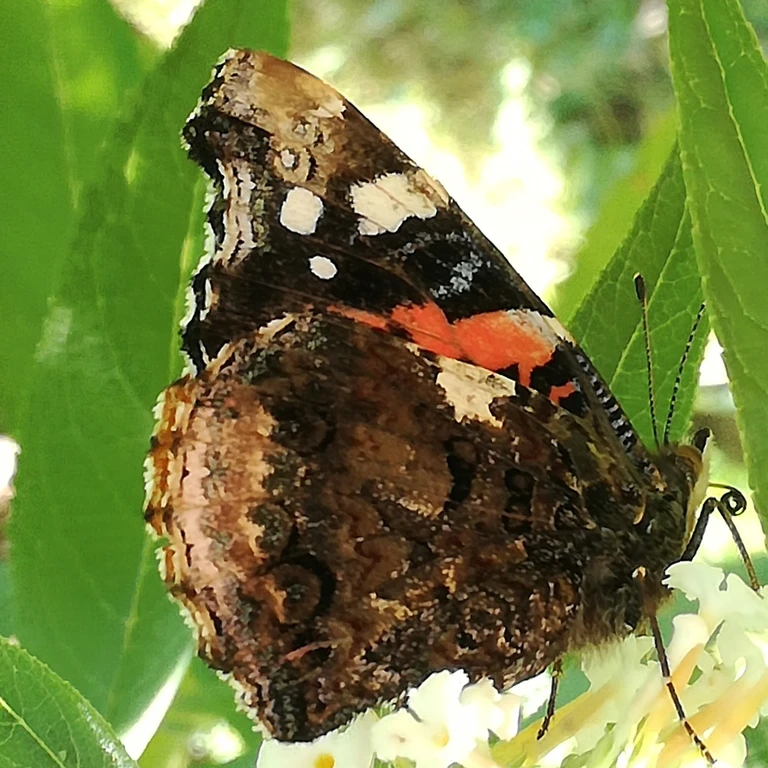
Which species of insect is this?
Vanessa atalanta
